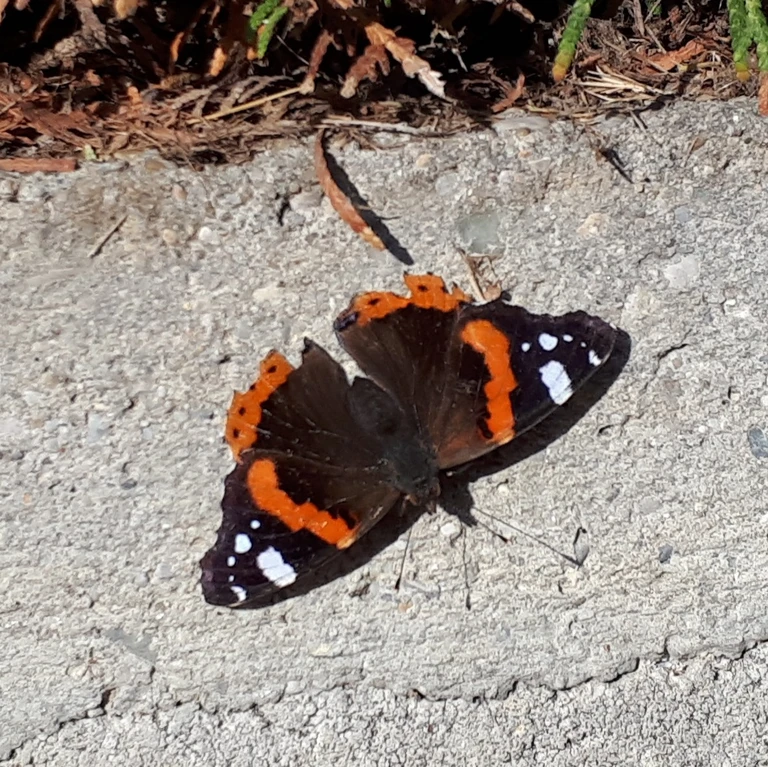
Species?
Vanessa atalanta
